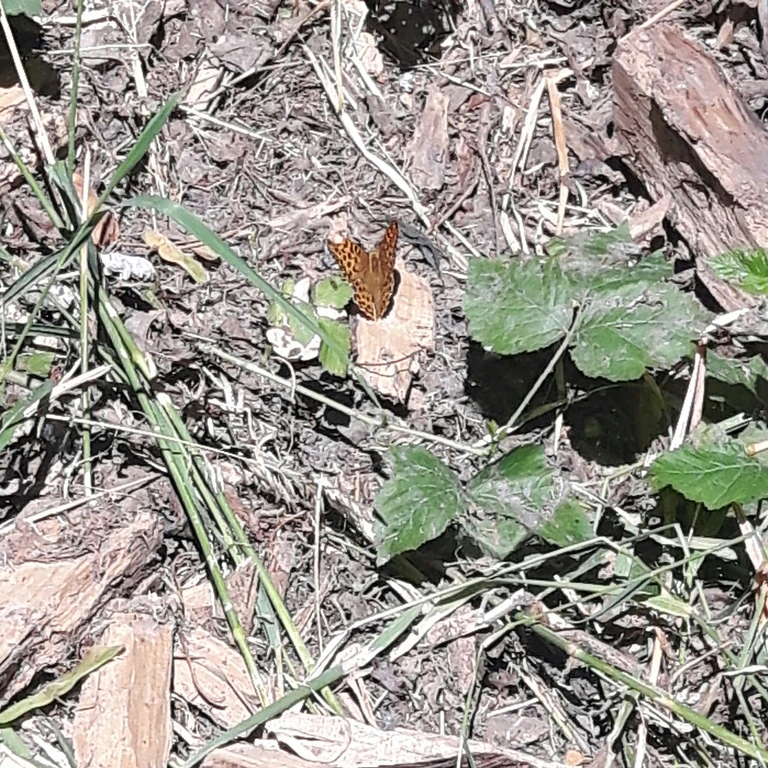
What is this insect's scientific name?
Argynnis paphia
